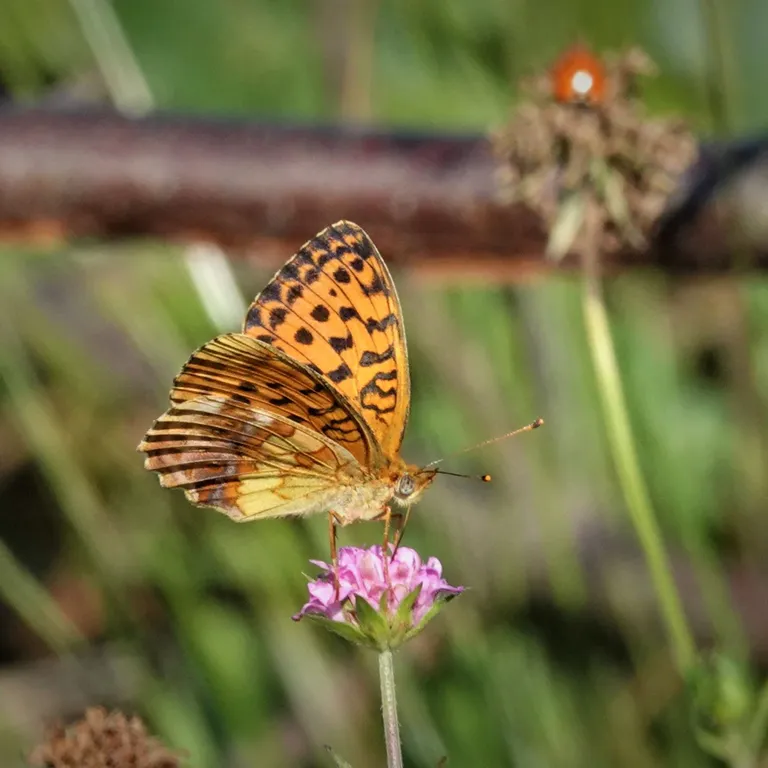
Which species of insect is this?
Brenthis daphne
